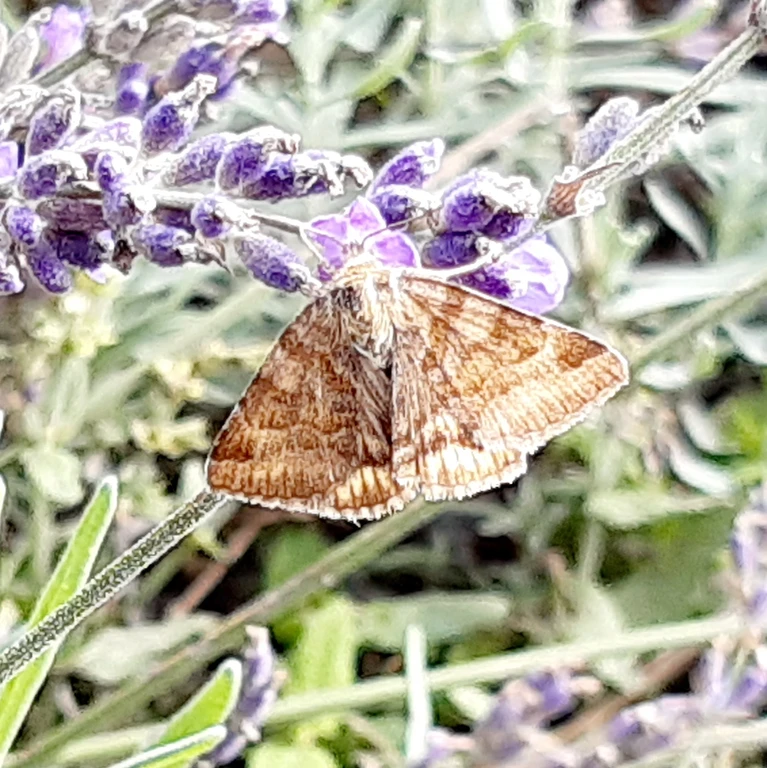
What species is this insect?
Euclidia glyphica
